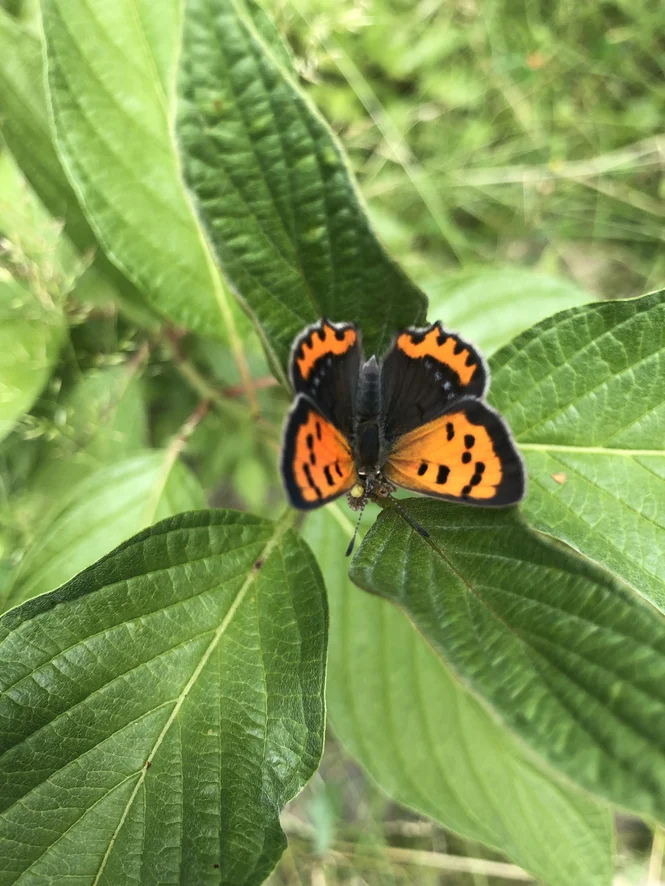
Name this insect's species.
Lycaena phlaeas
